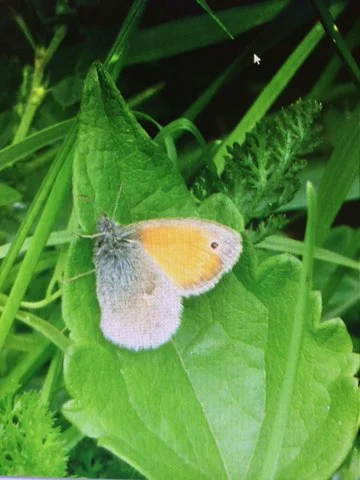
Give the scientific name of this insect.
Coenonympha pamphilus
